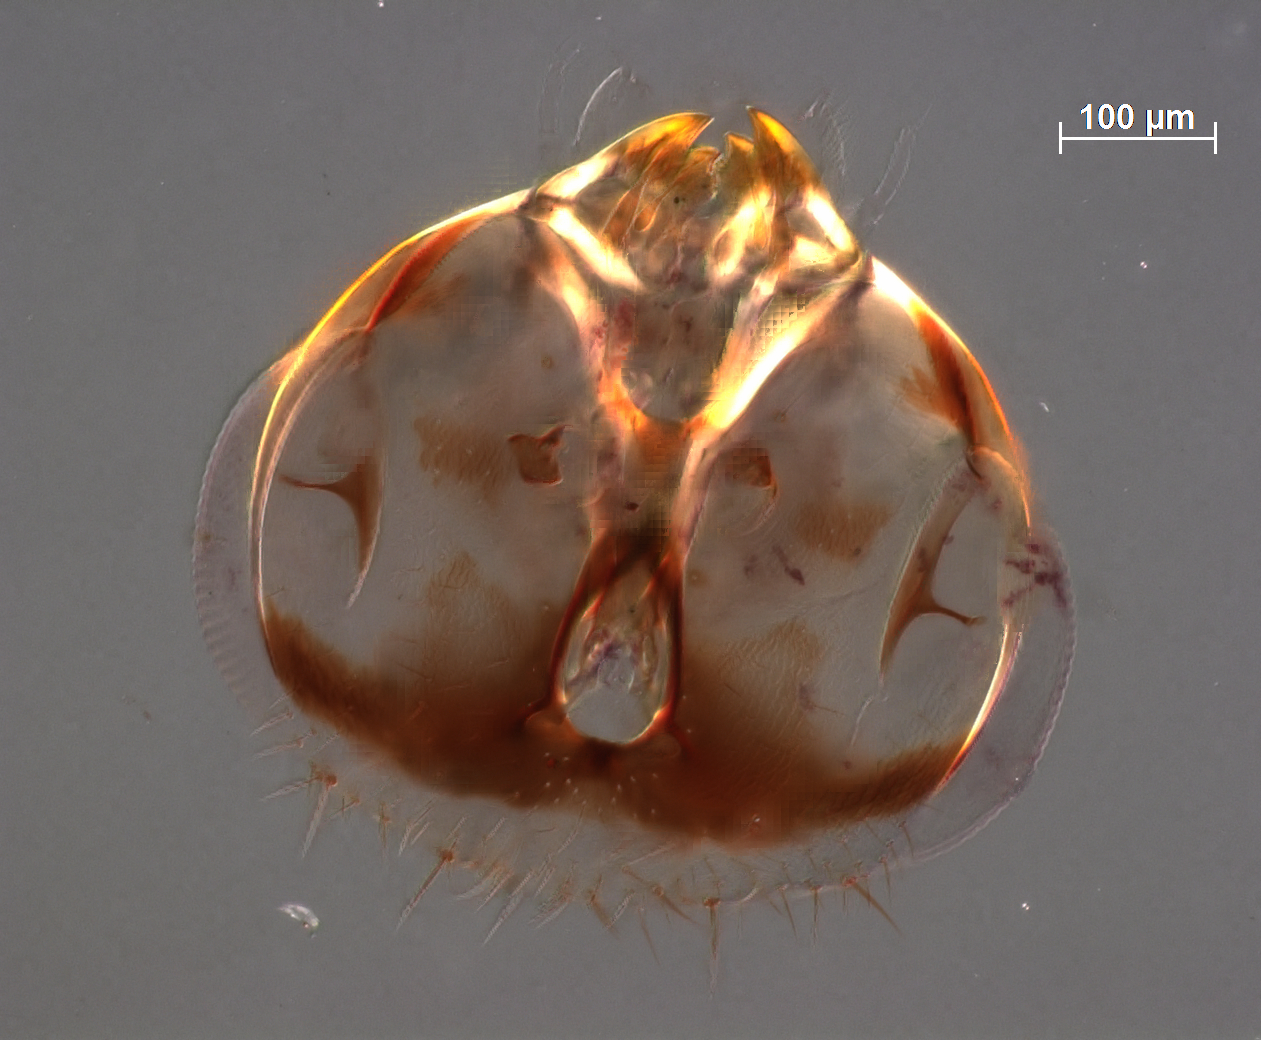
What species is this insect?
Scotolinx california
